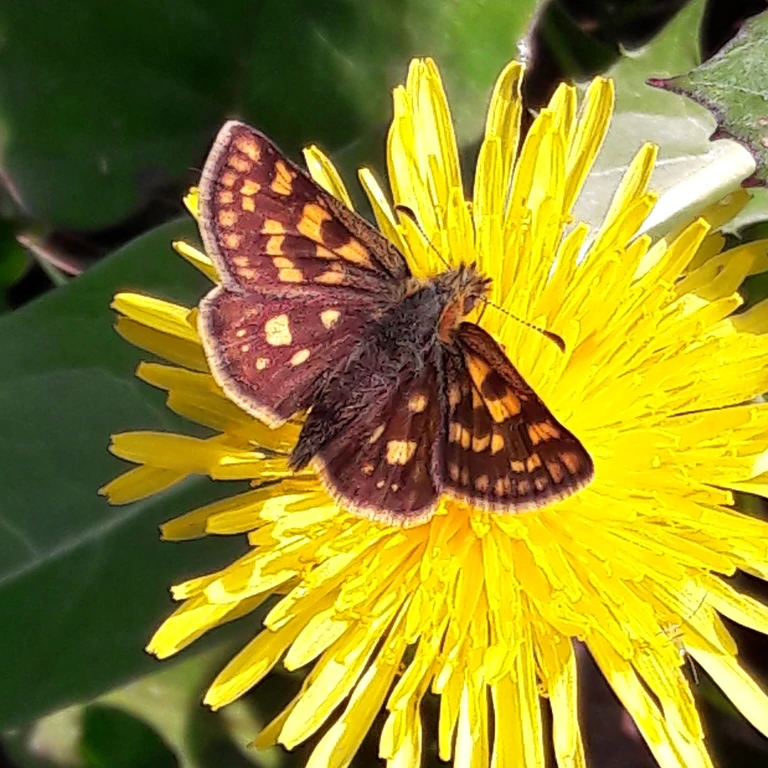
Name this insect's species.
Carterocephalus palaemon
